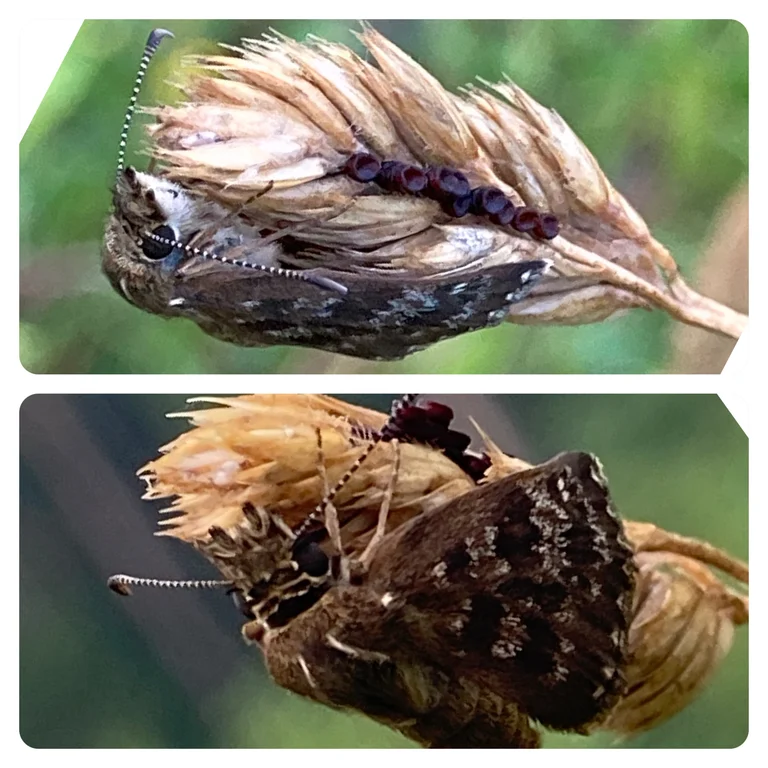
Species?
Erynnis tages
